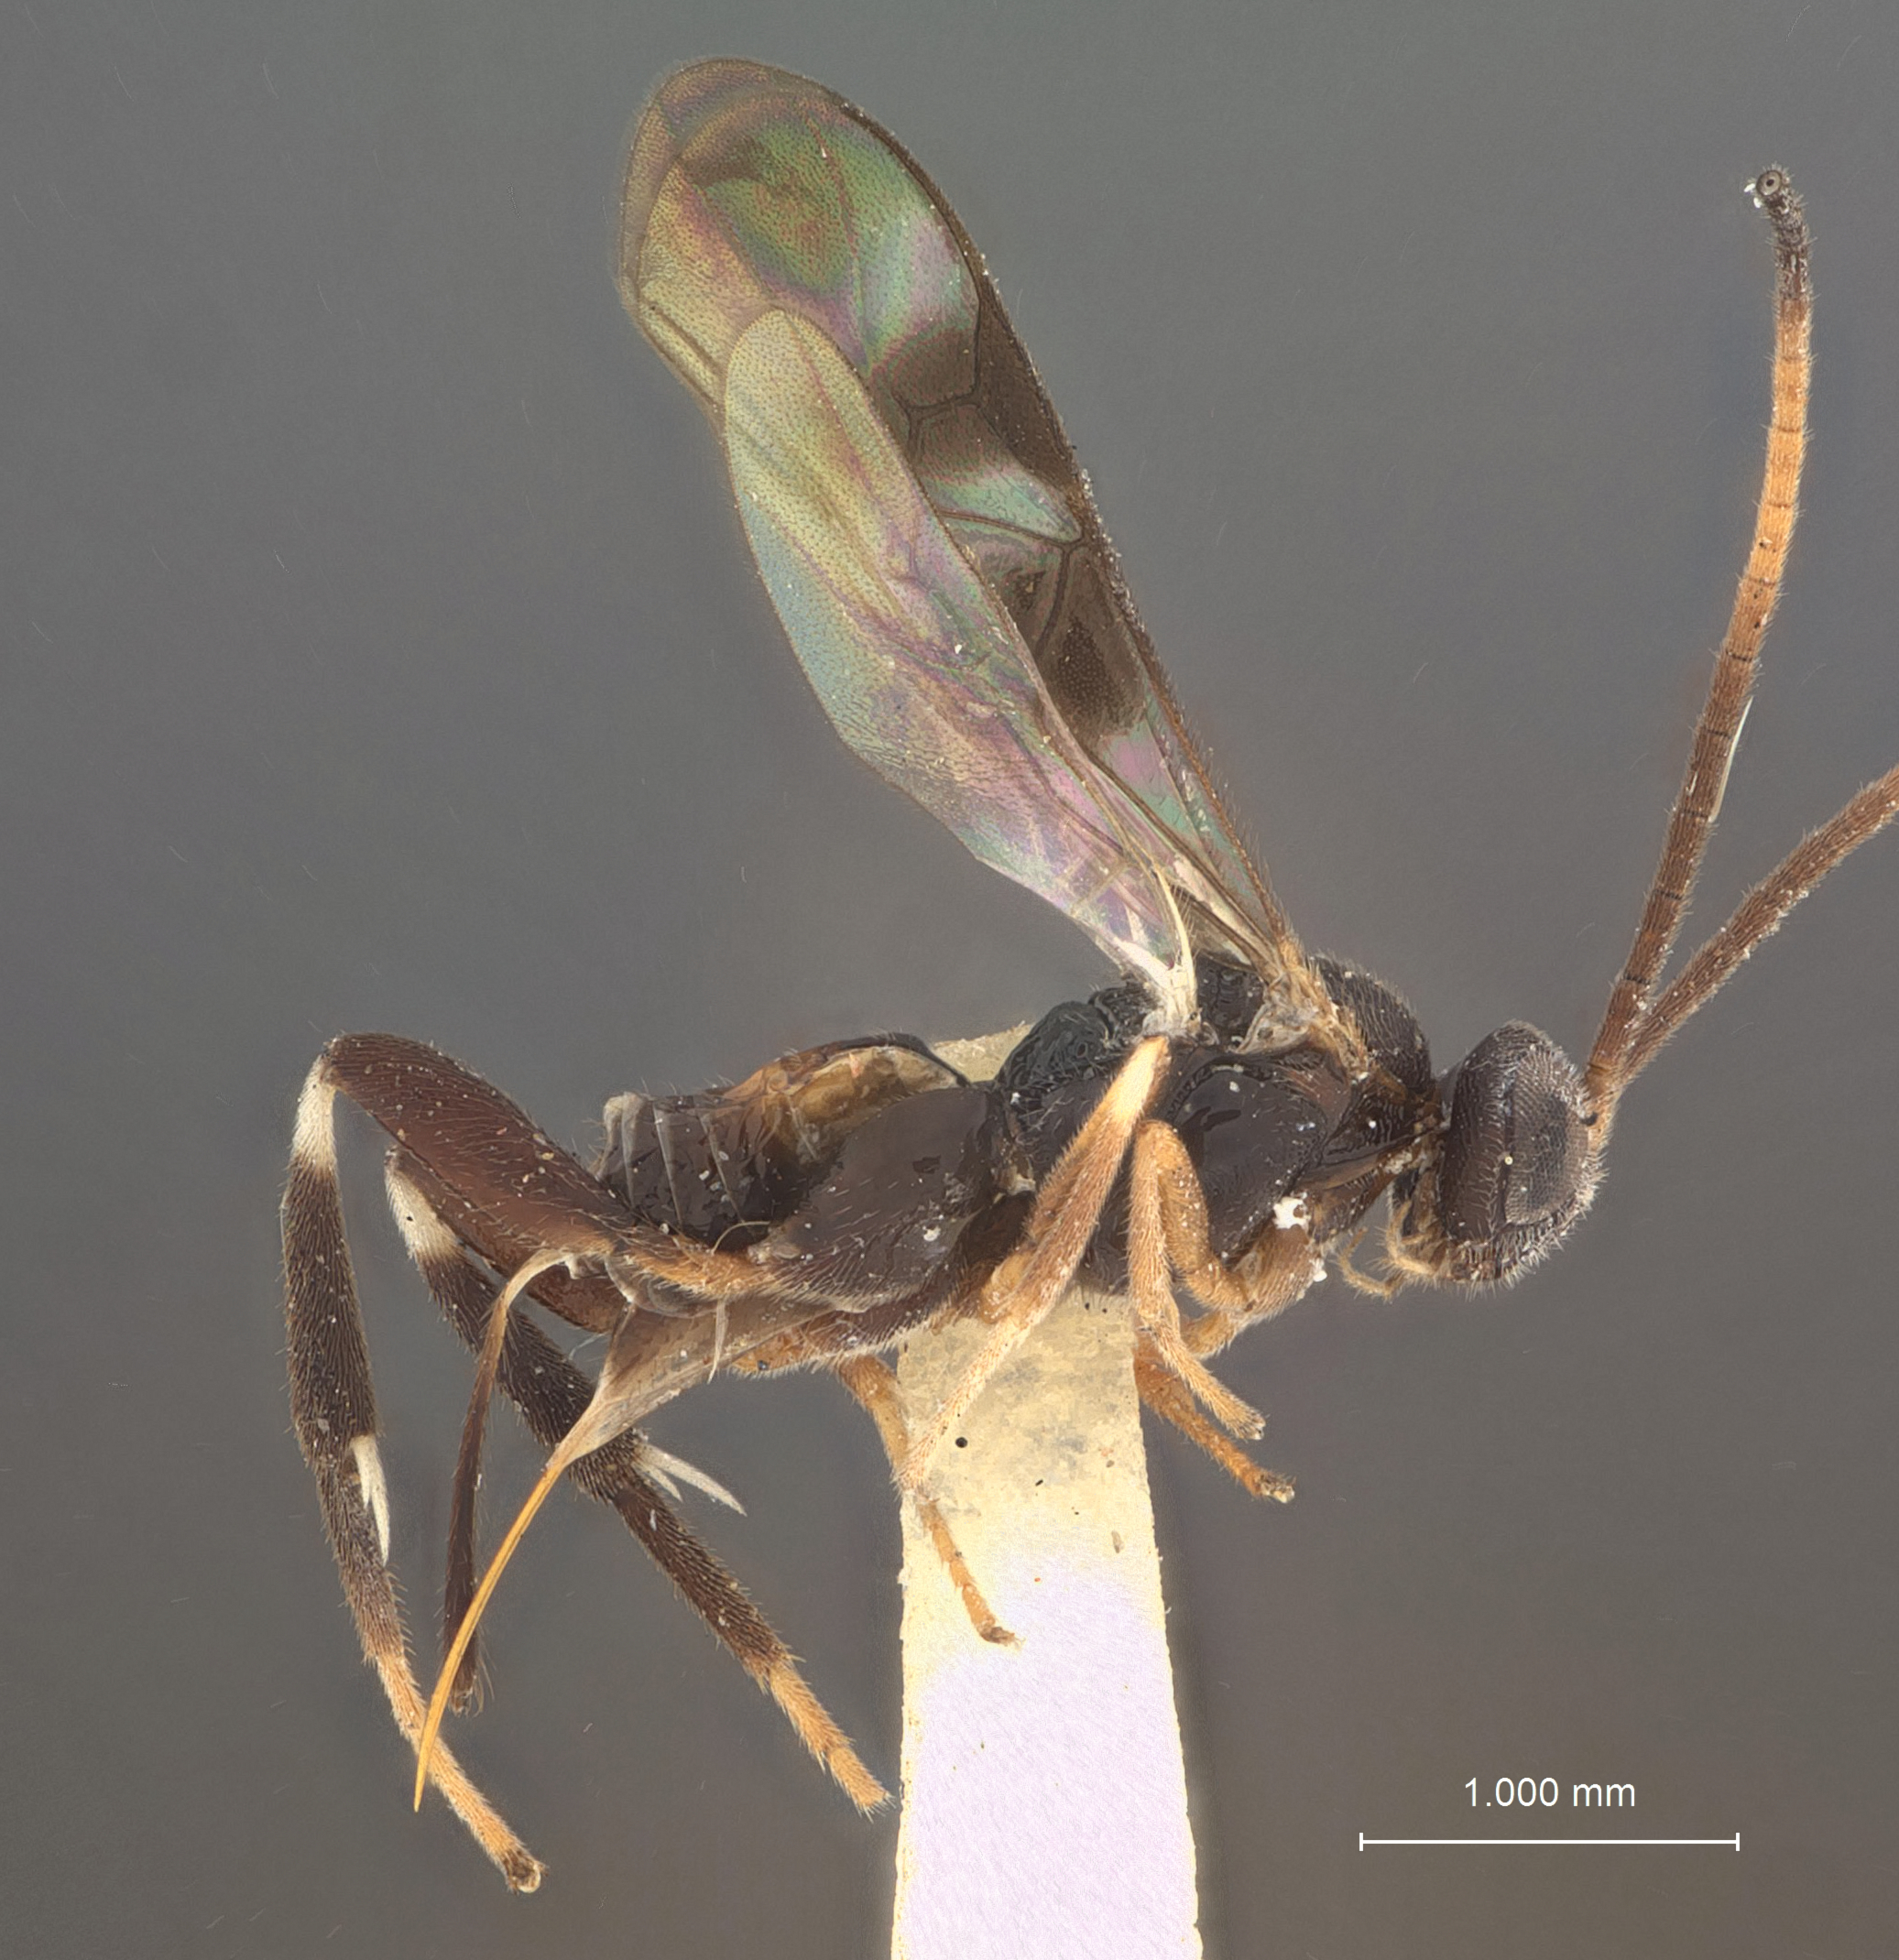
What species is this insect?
Apanteles trifasciatus
